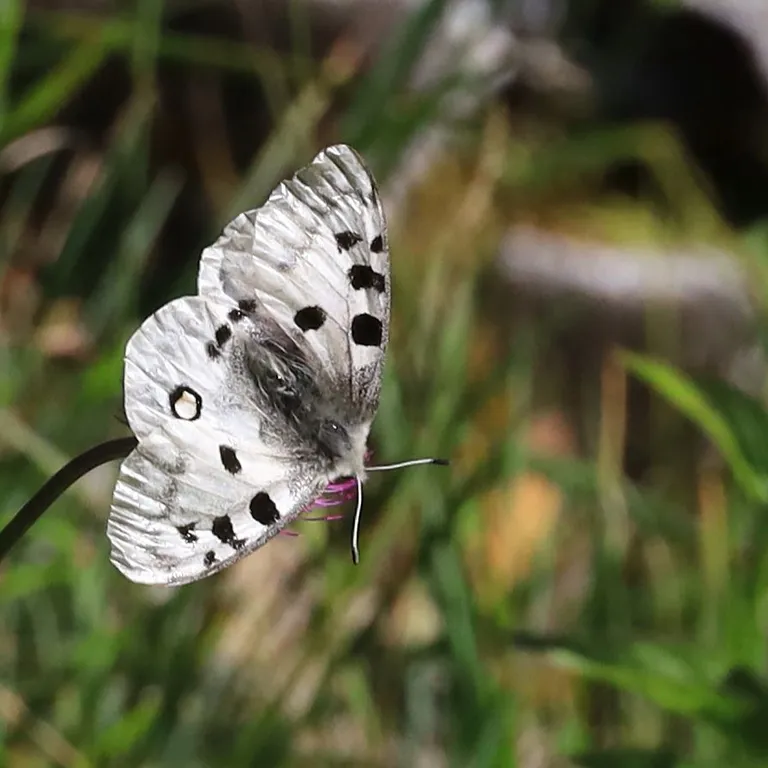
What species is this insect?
Parnassius apollo
